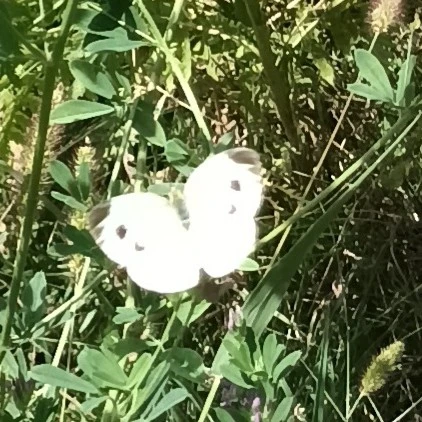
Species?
Pieris brassicae
